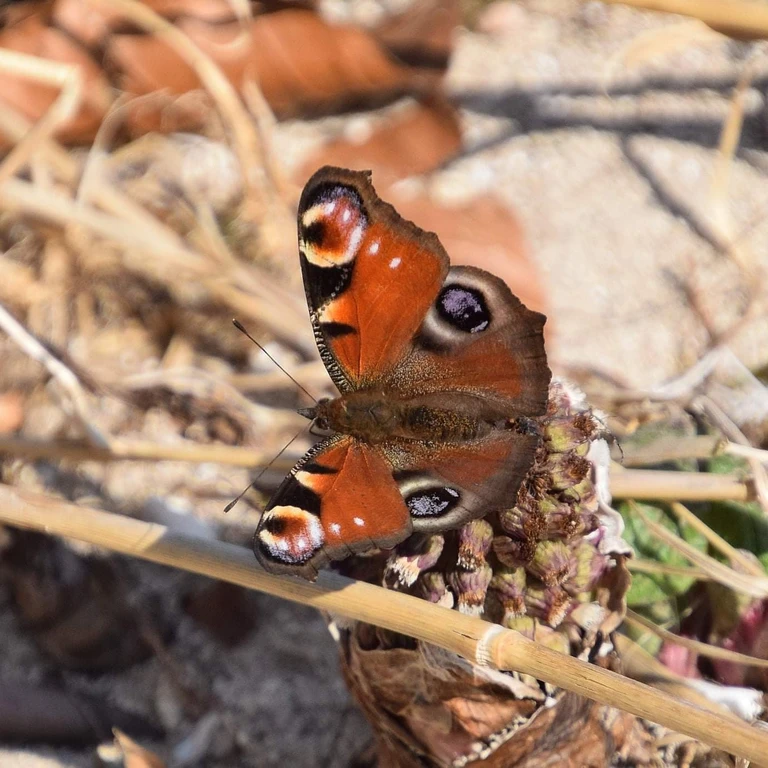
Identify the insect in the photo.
Aglais io
